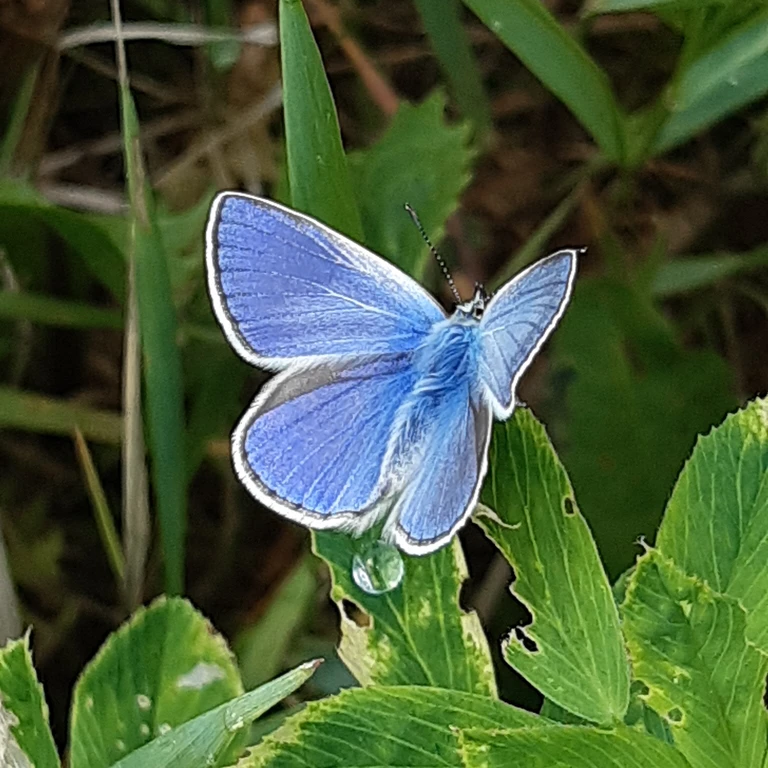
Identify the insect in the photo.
Polyommatus thersites
